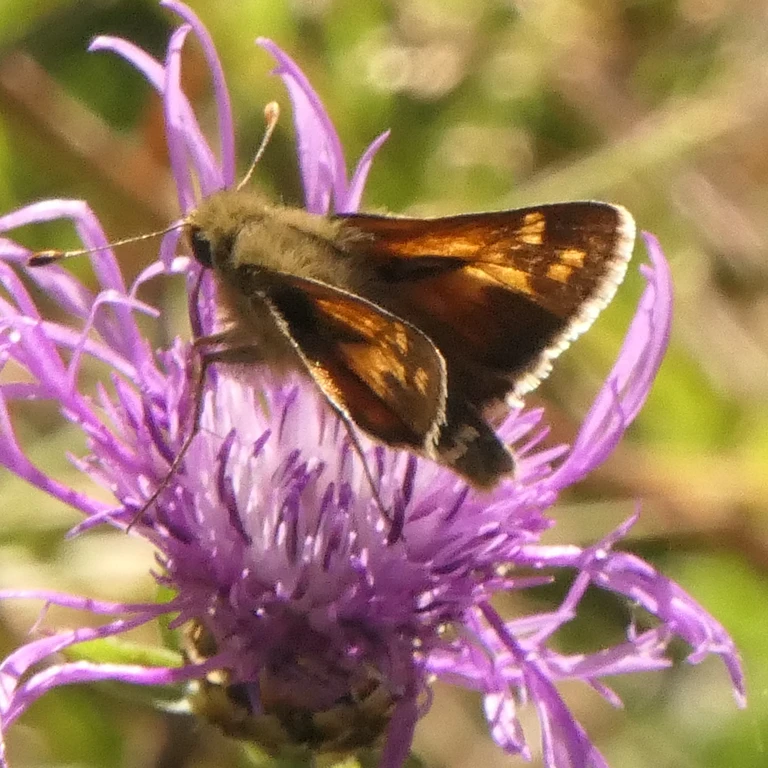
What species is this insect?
Hesperia comma
